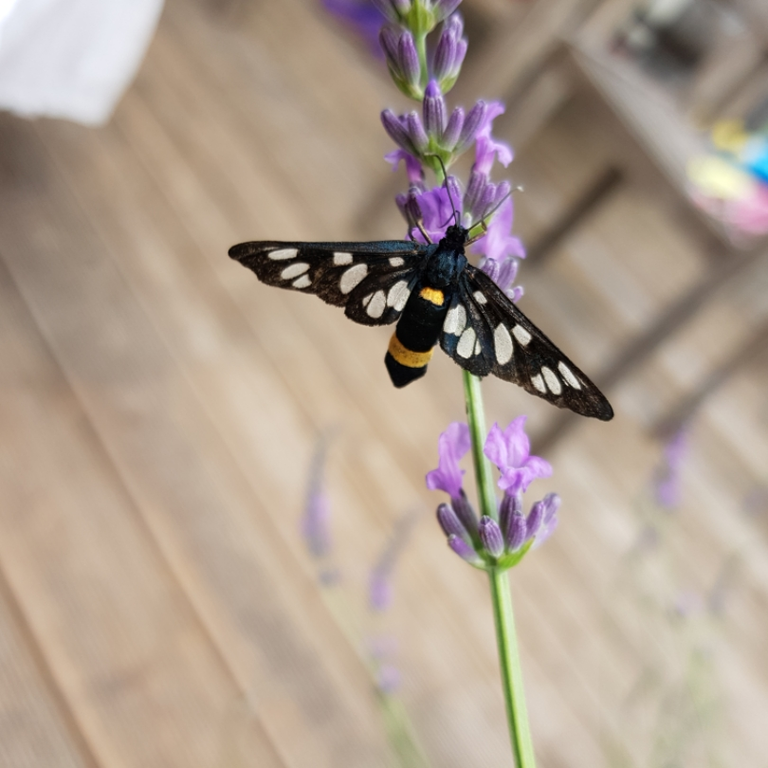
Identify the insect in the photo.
Amata phegea
